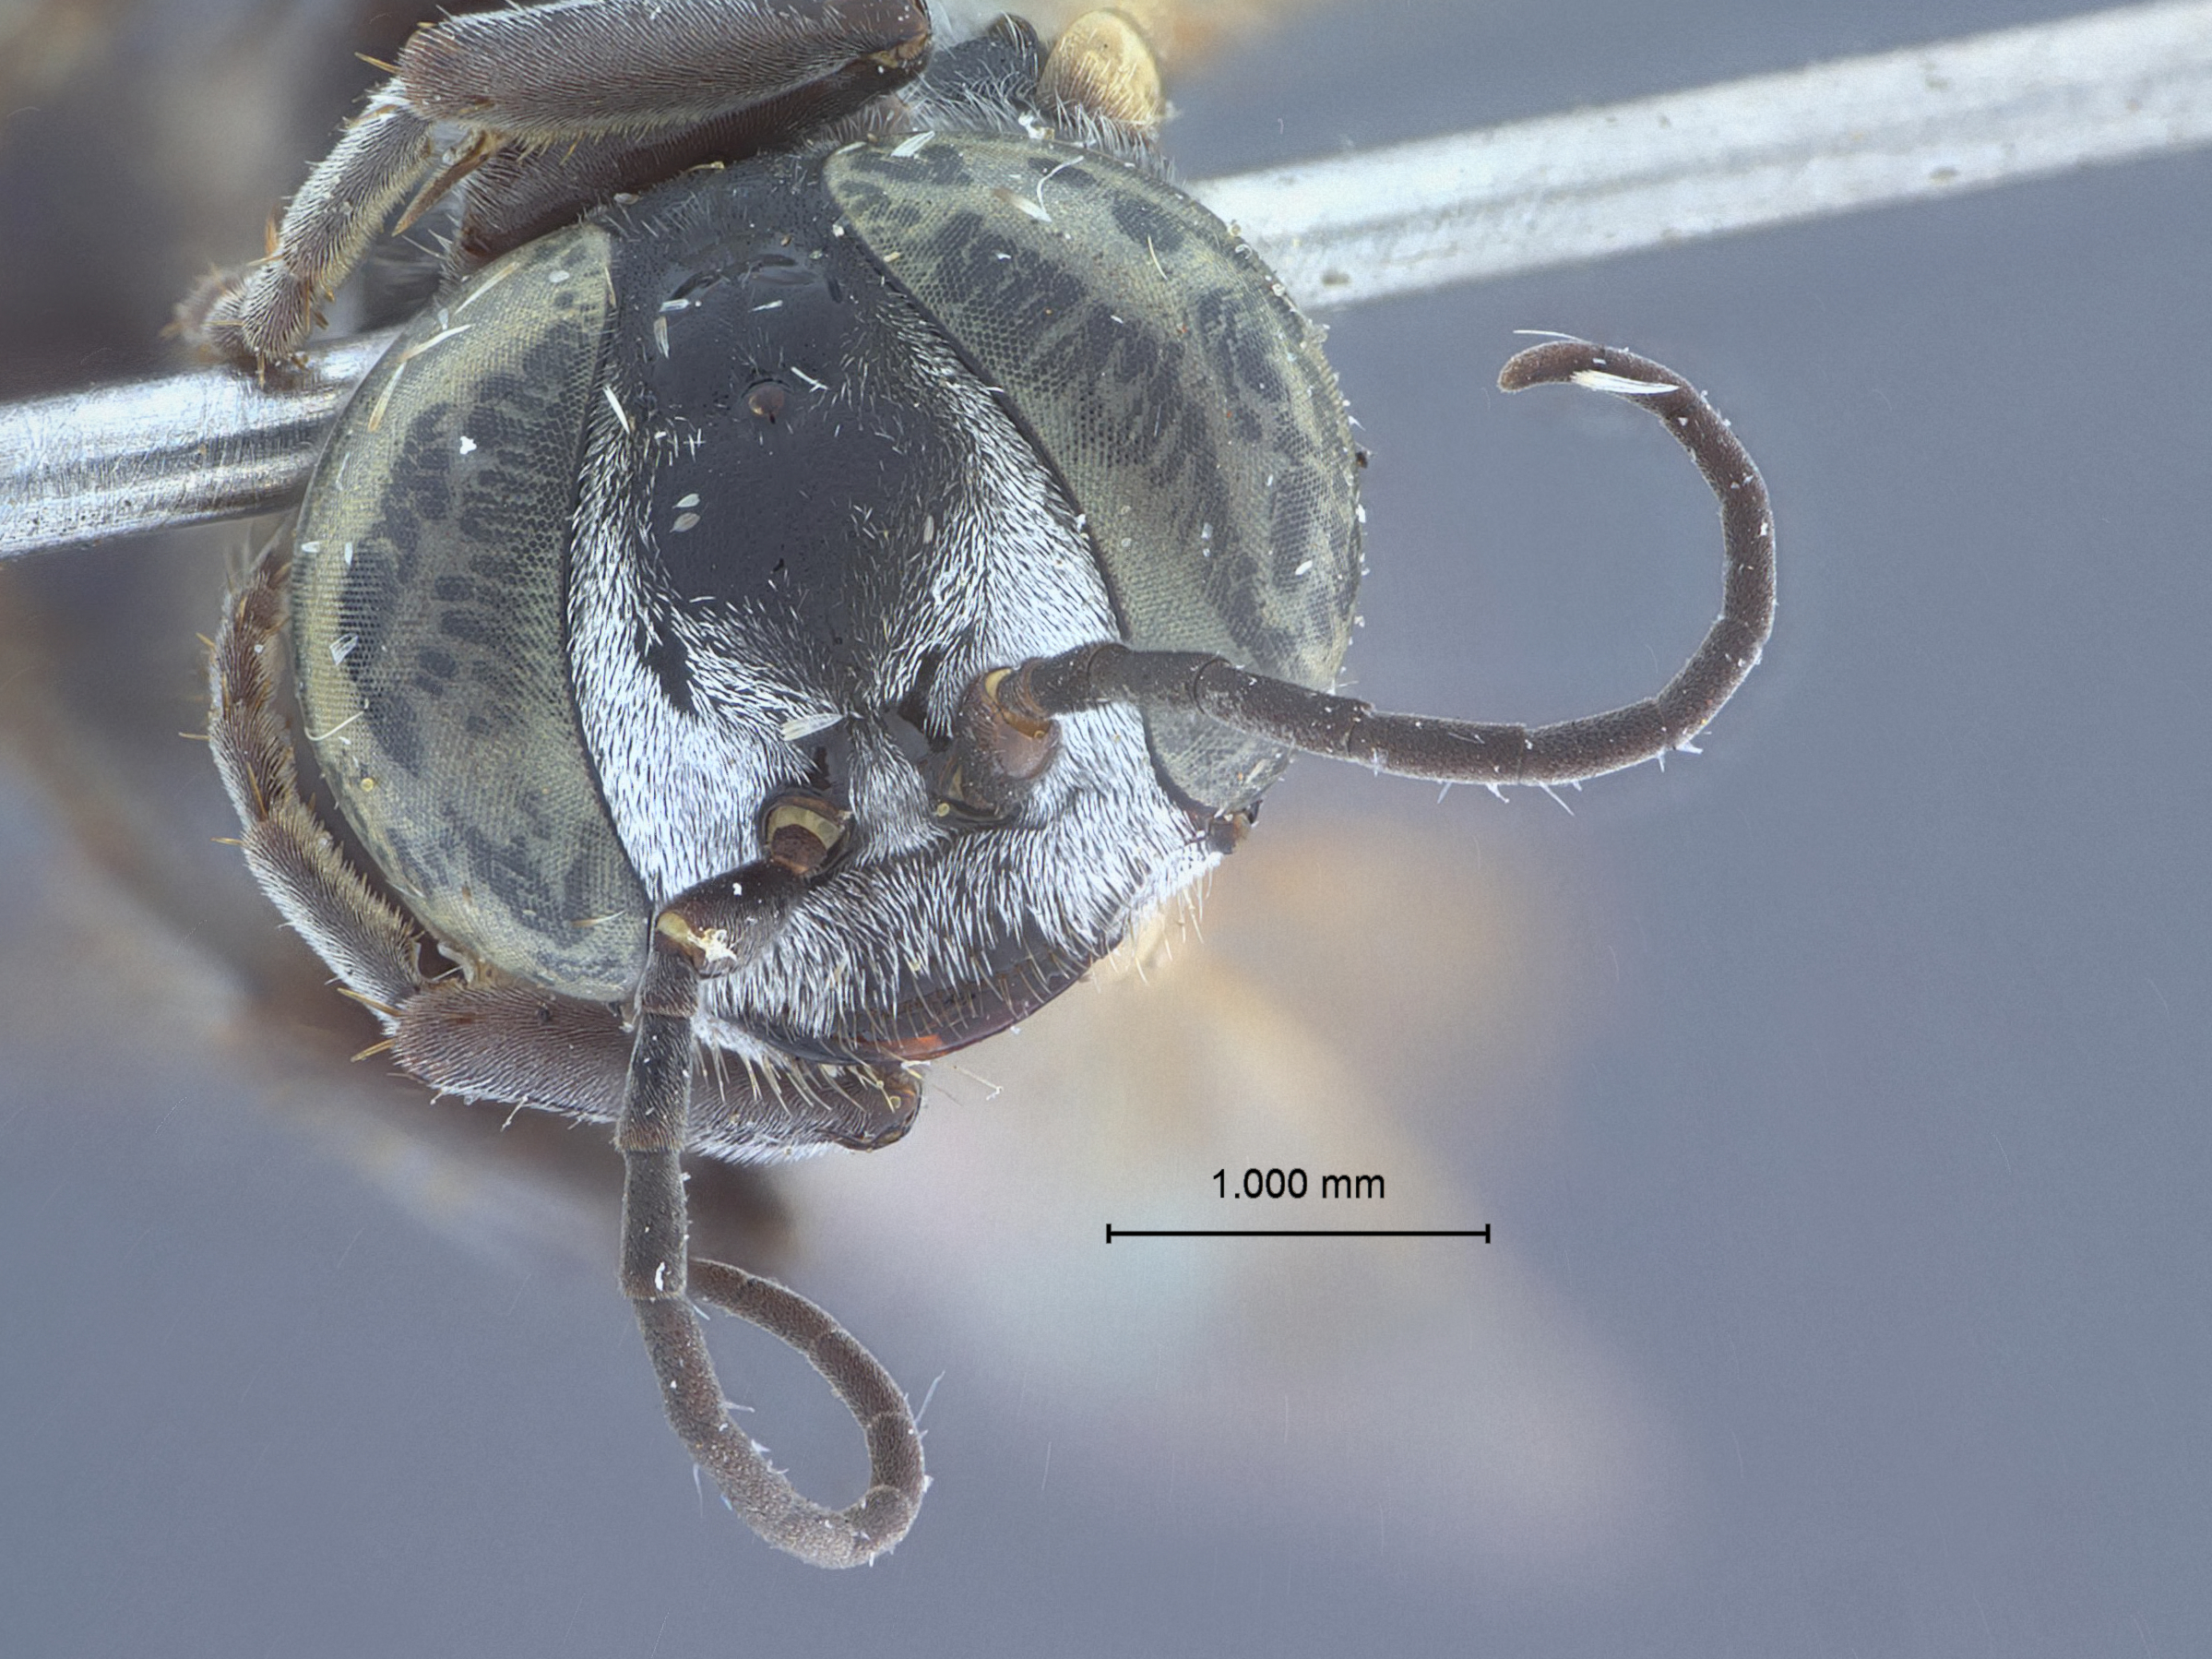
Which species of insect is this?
Tachysphex chiastotrichus
